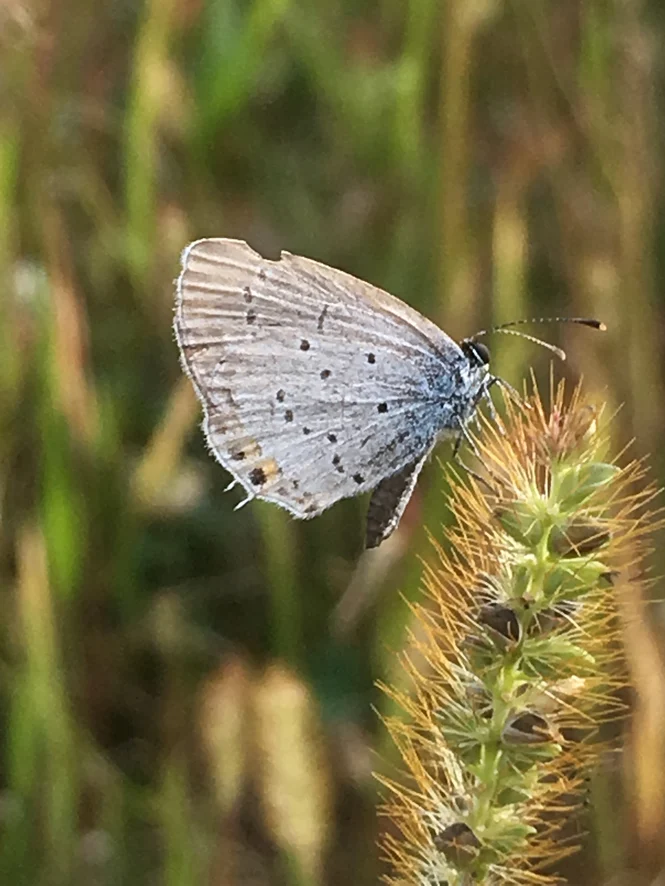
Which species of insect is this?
Cupido argiades (also Elkalyce argiades)
